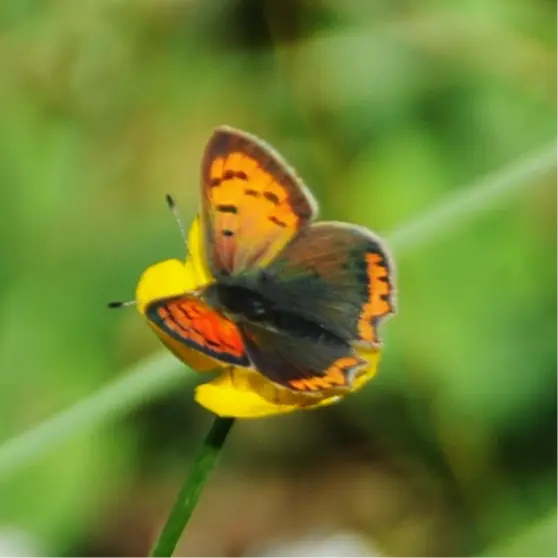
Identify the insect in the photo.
Lycaena phlaeas
